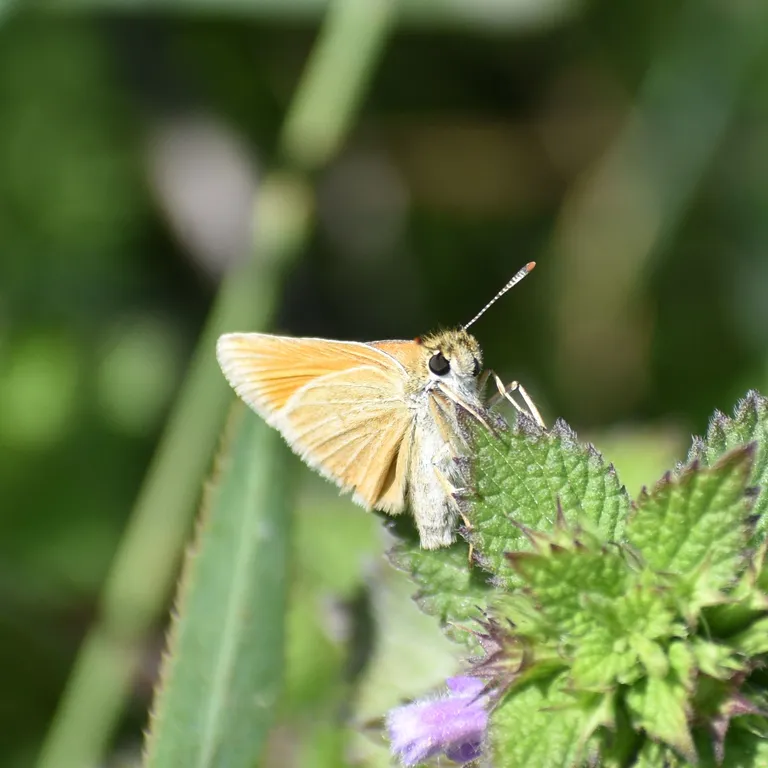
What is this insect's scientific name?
Thymelicus sylvestris
